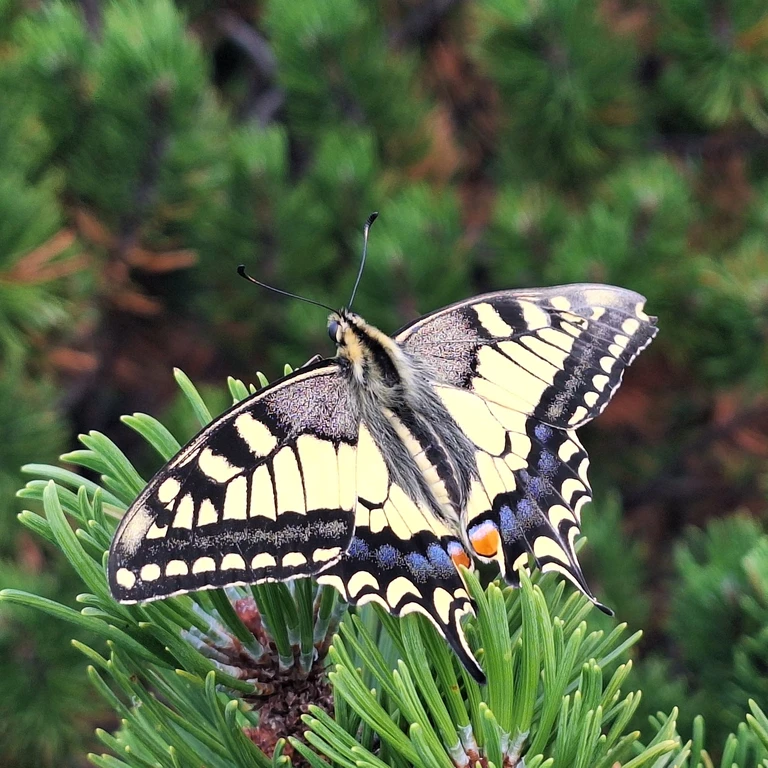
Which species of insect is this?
Papilio machaon
